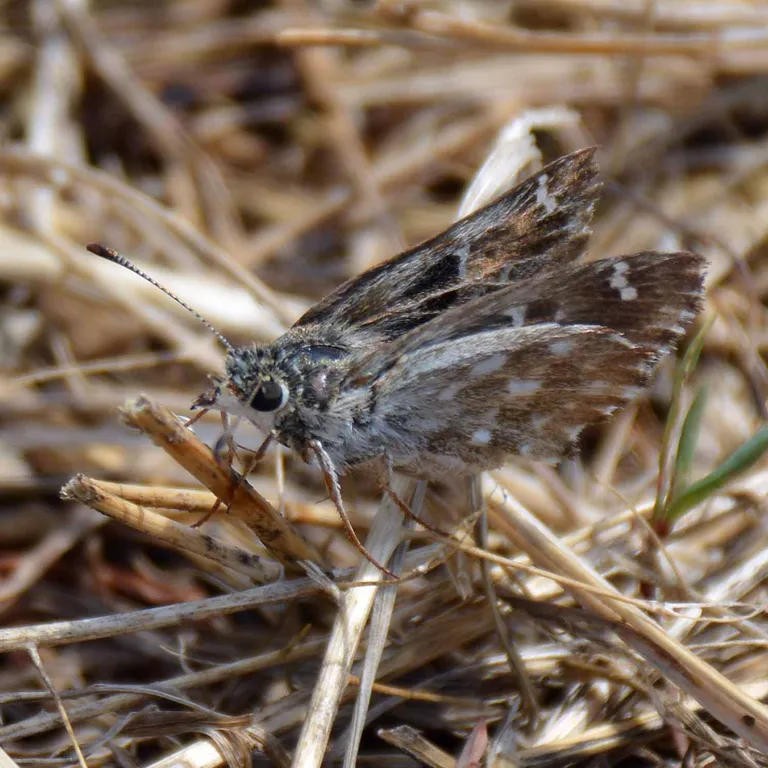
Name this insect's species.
Carcharodus alceae
